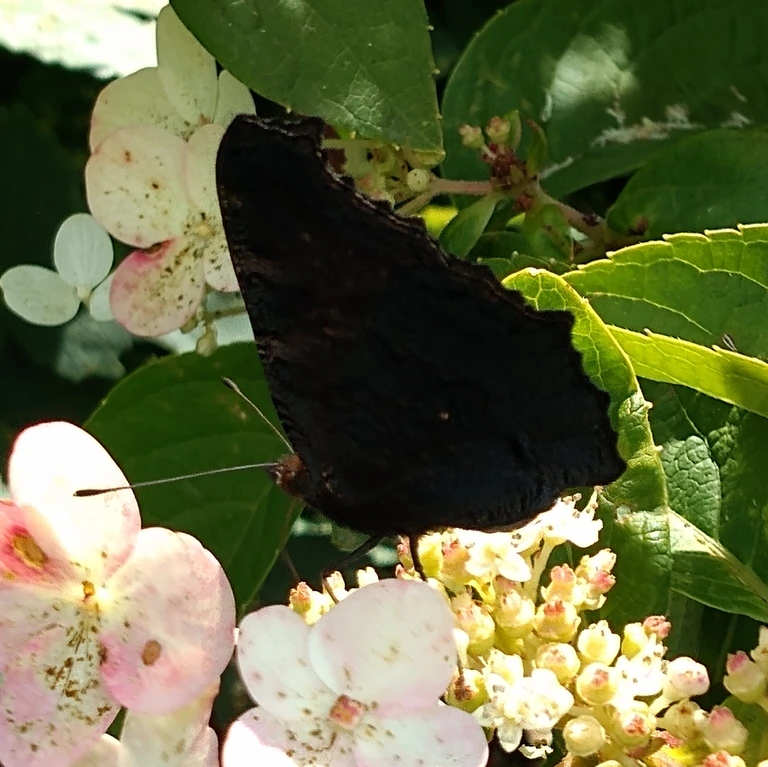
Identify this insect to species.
Aglais io
